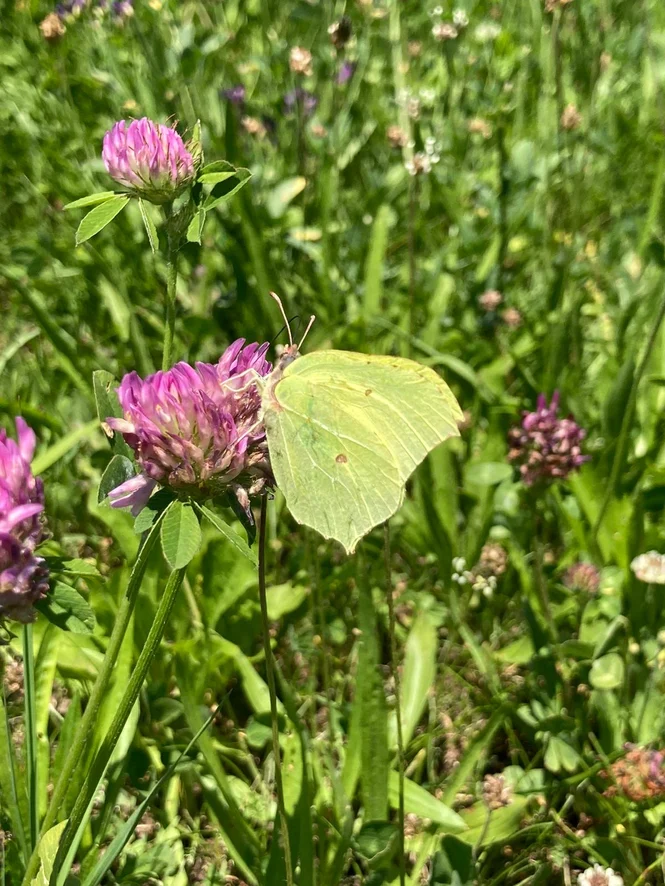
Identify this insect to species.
Gonepteryx rhamni
